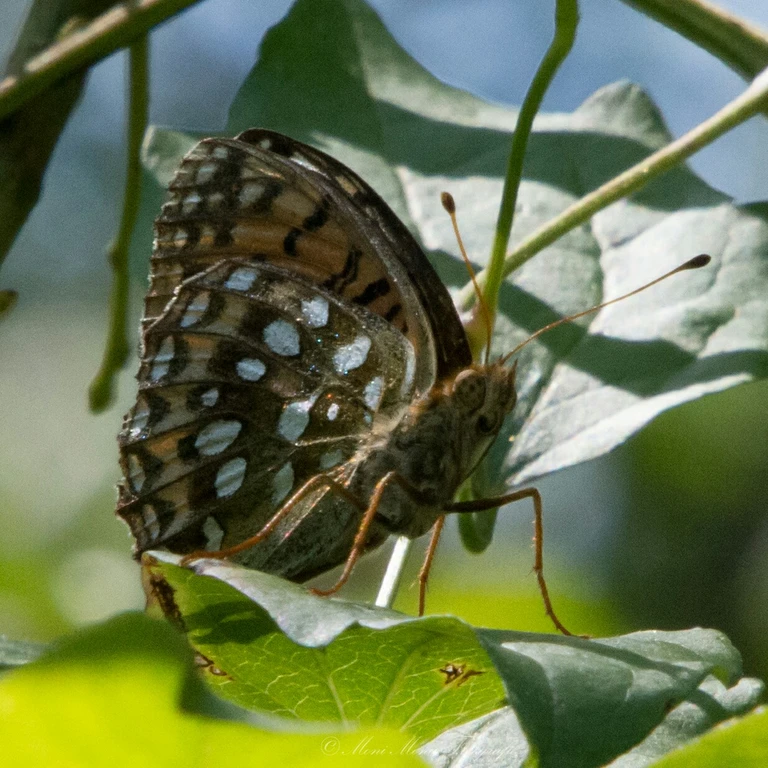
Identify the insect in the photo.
Speyeria aglaja
